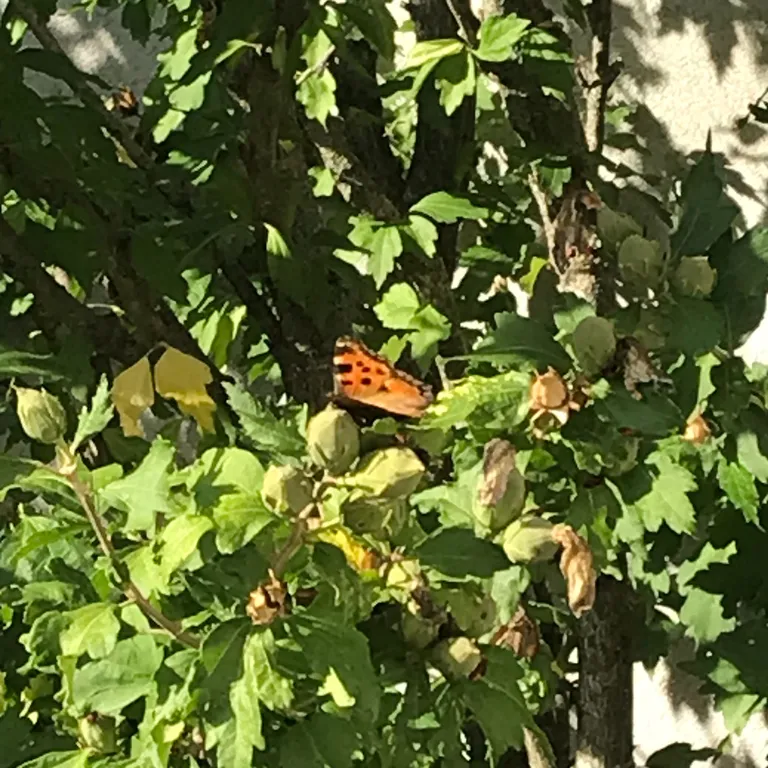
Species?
Nymphalis polychloros
